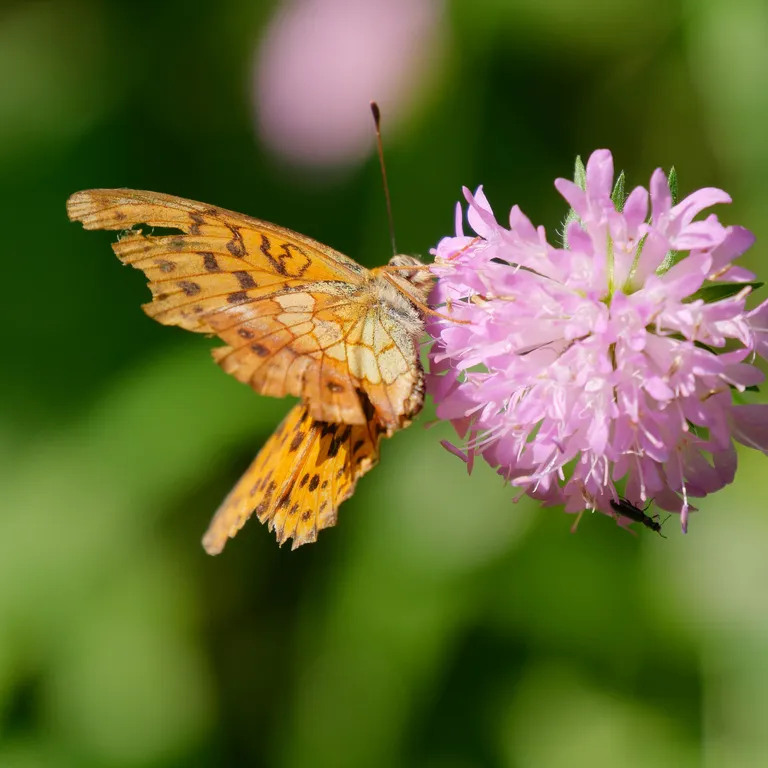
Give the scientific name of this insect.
Brenthis daphne
